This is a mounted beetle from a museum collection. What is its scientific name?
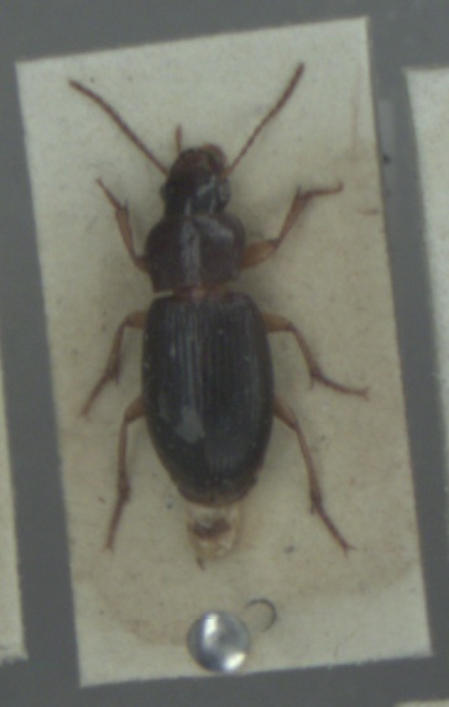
Ophonus rufibarbis
